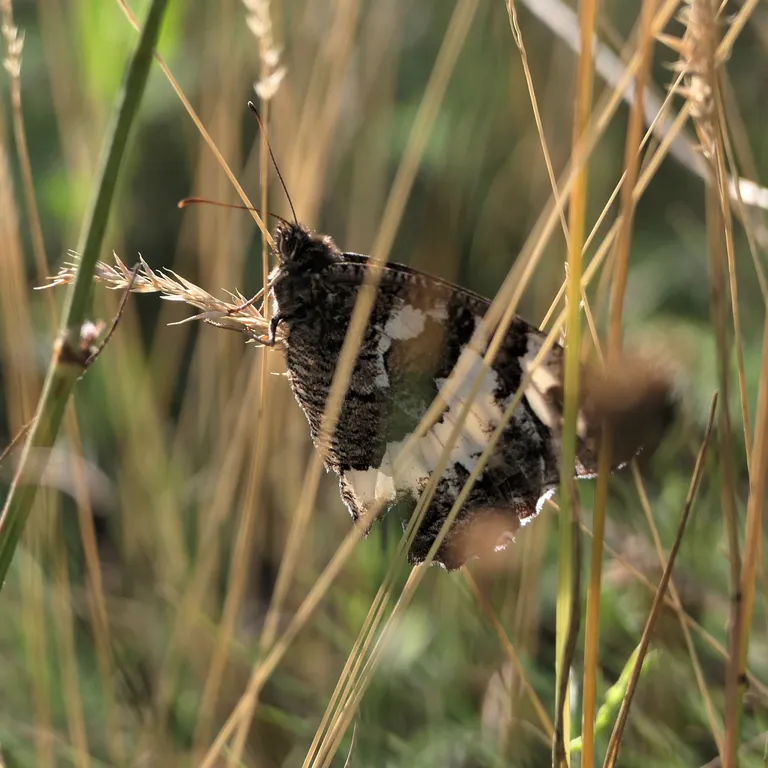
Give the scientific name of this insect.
Brintesia circe
